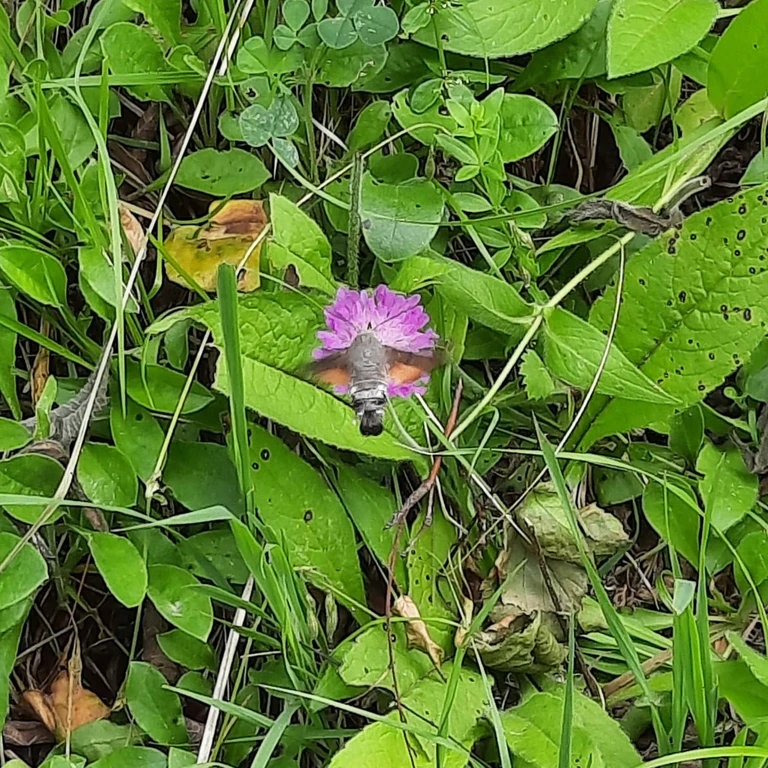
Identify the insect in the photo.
Macroglossum stellatarum
